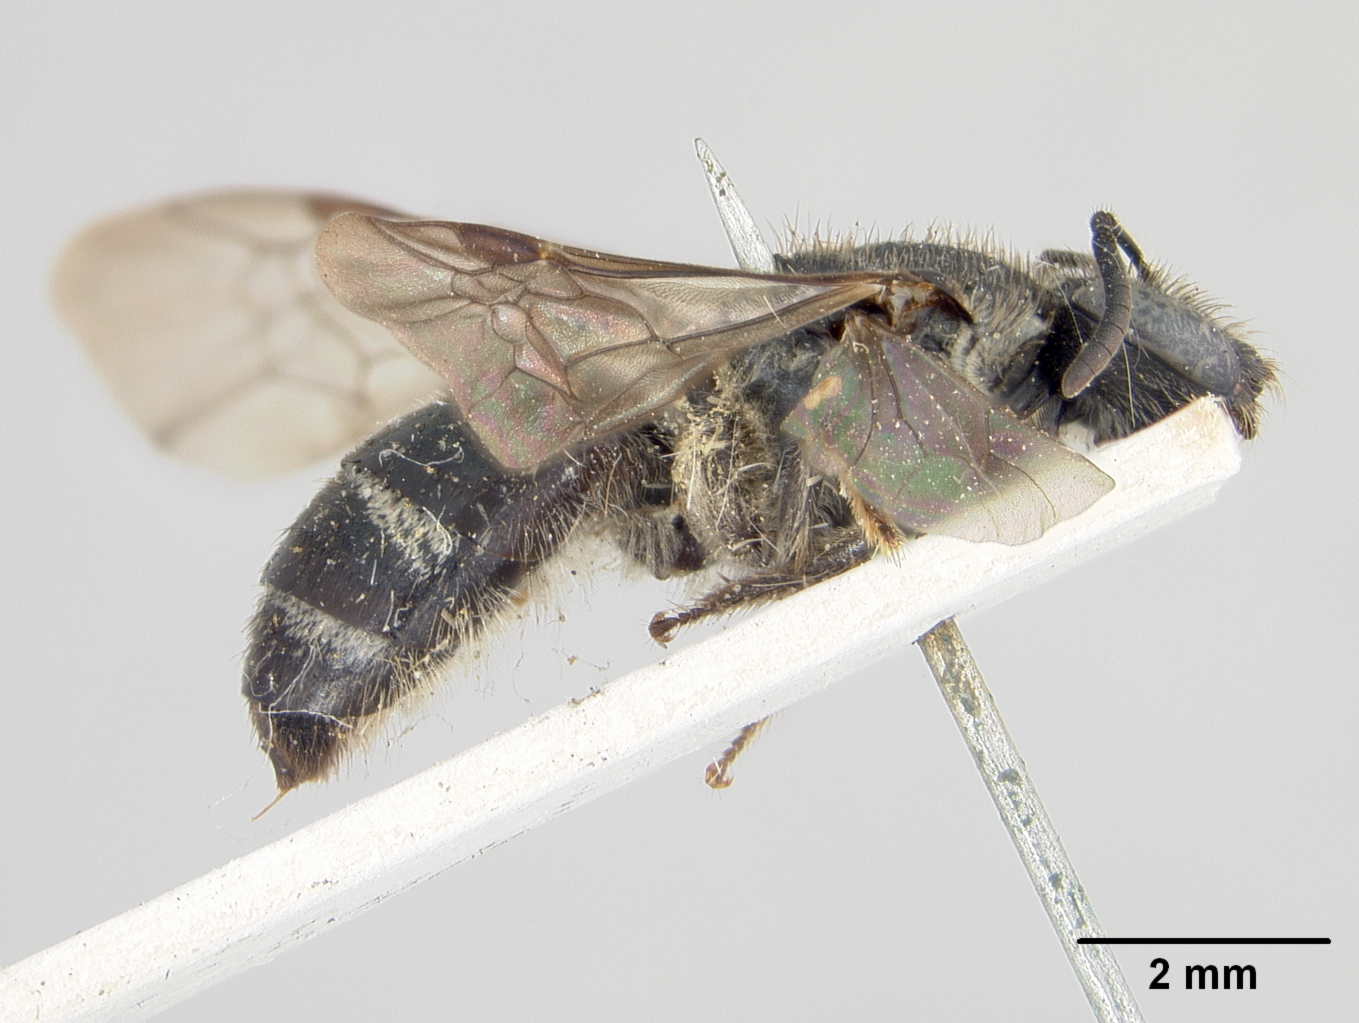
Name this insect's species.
Halictus littleri
